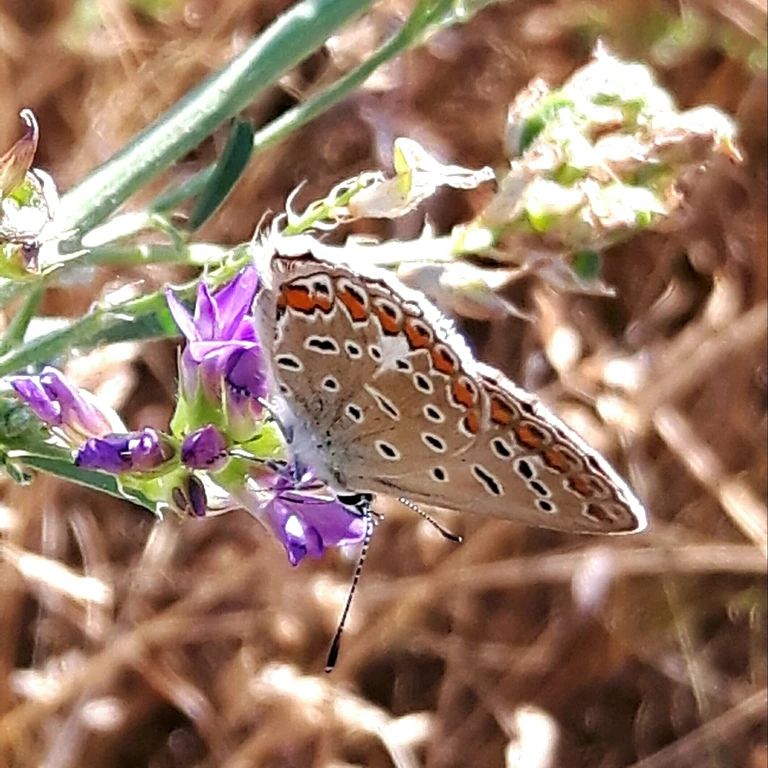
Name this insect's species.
Polyommatus icarus
